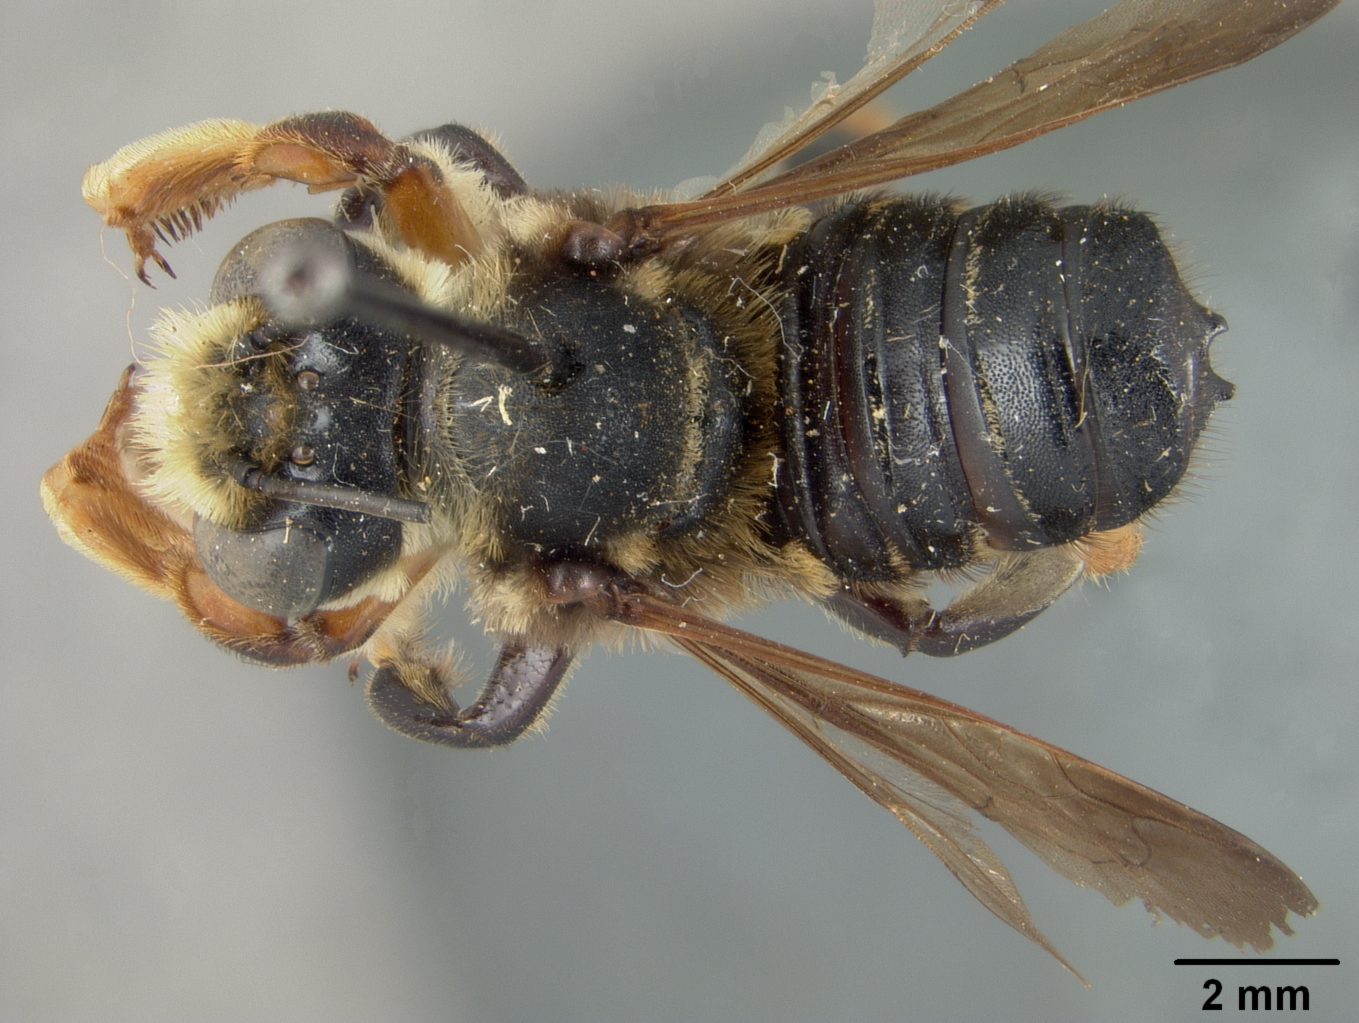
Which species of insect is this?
Megachile floridensis
